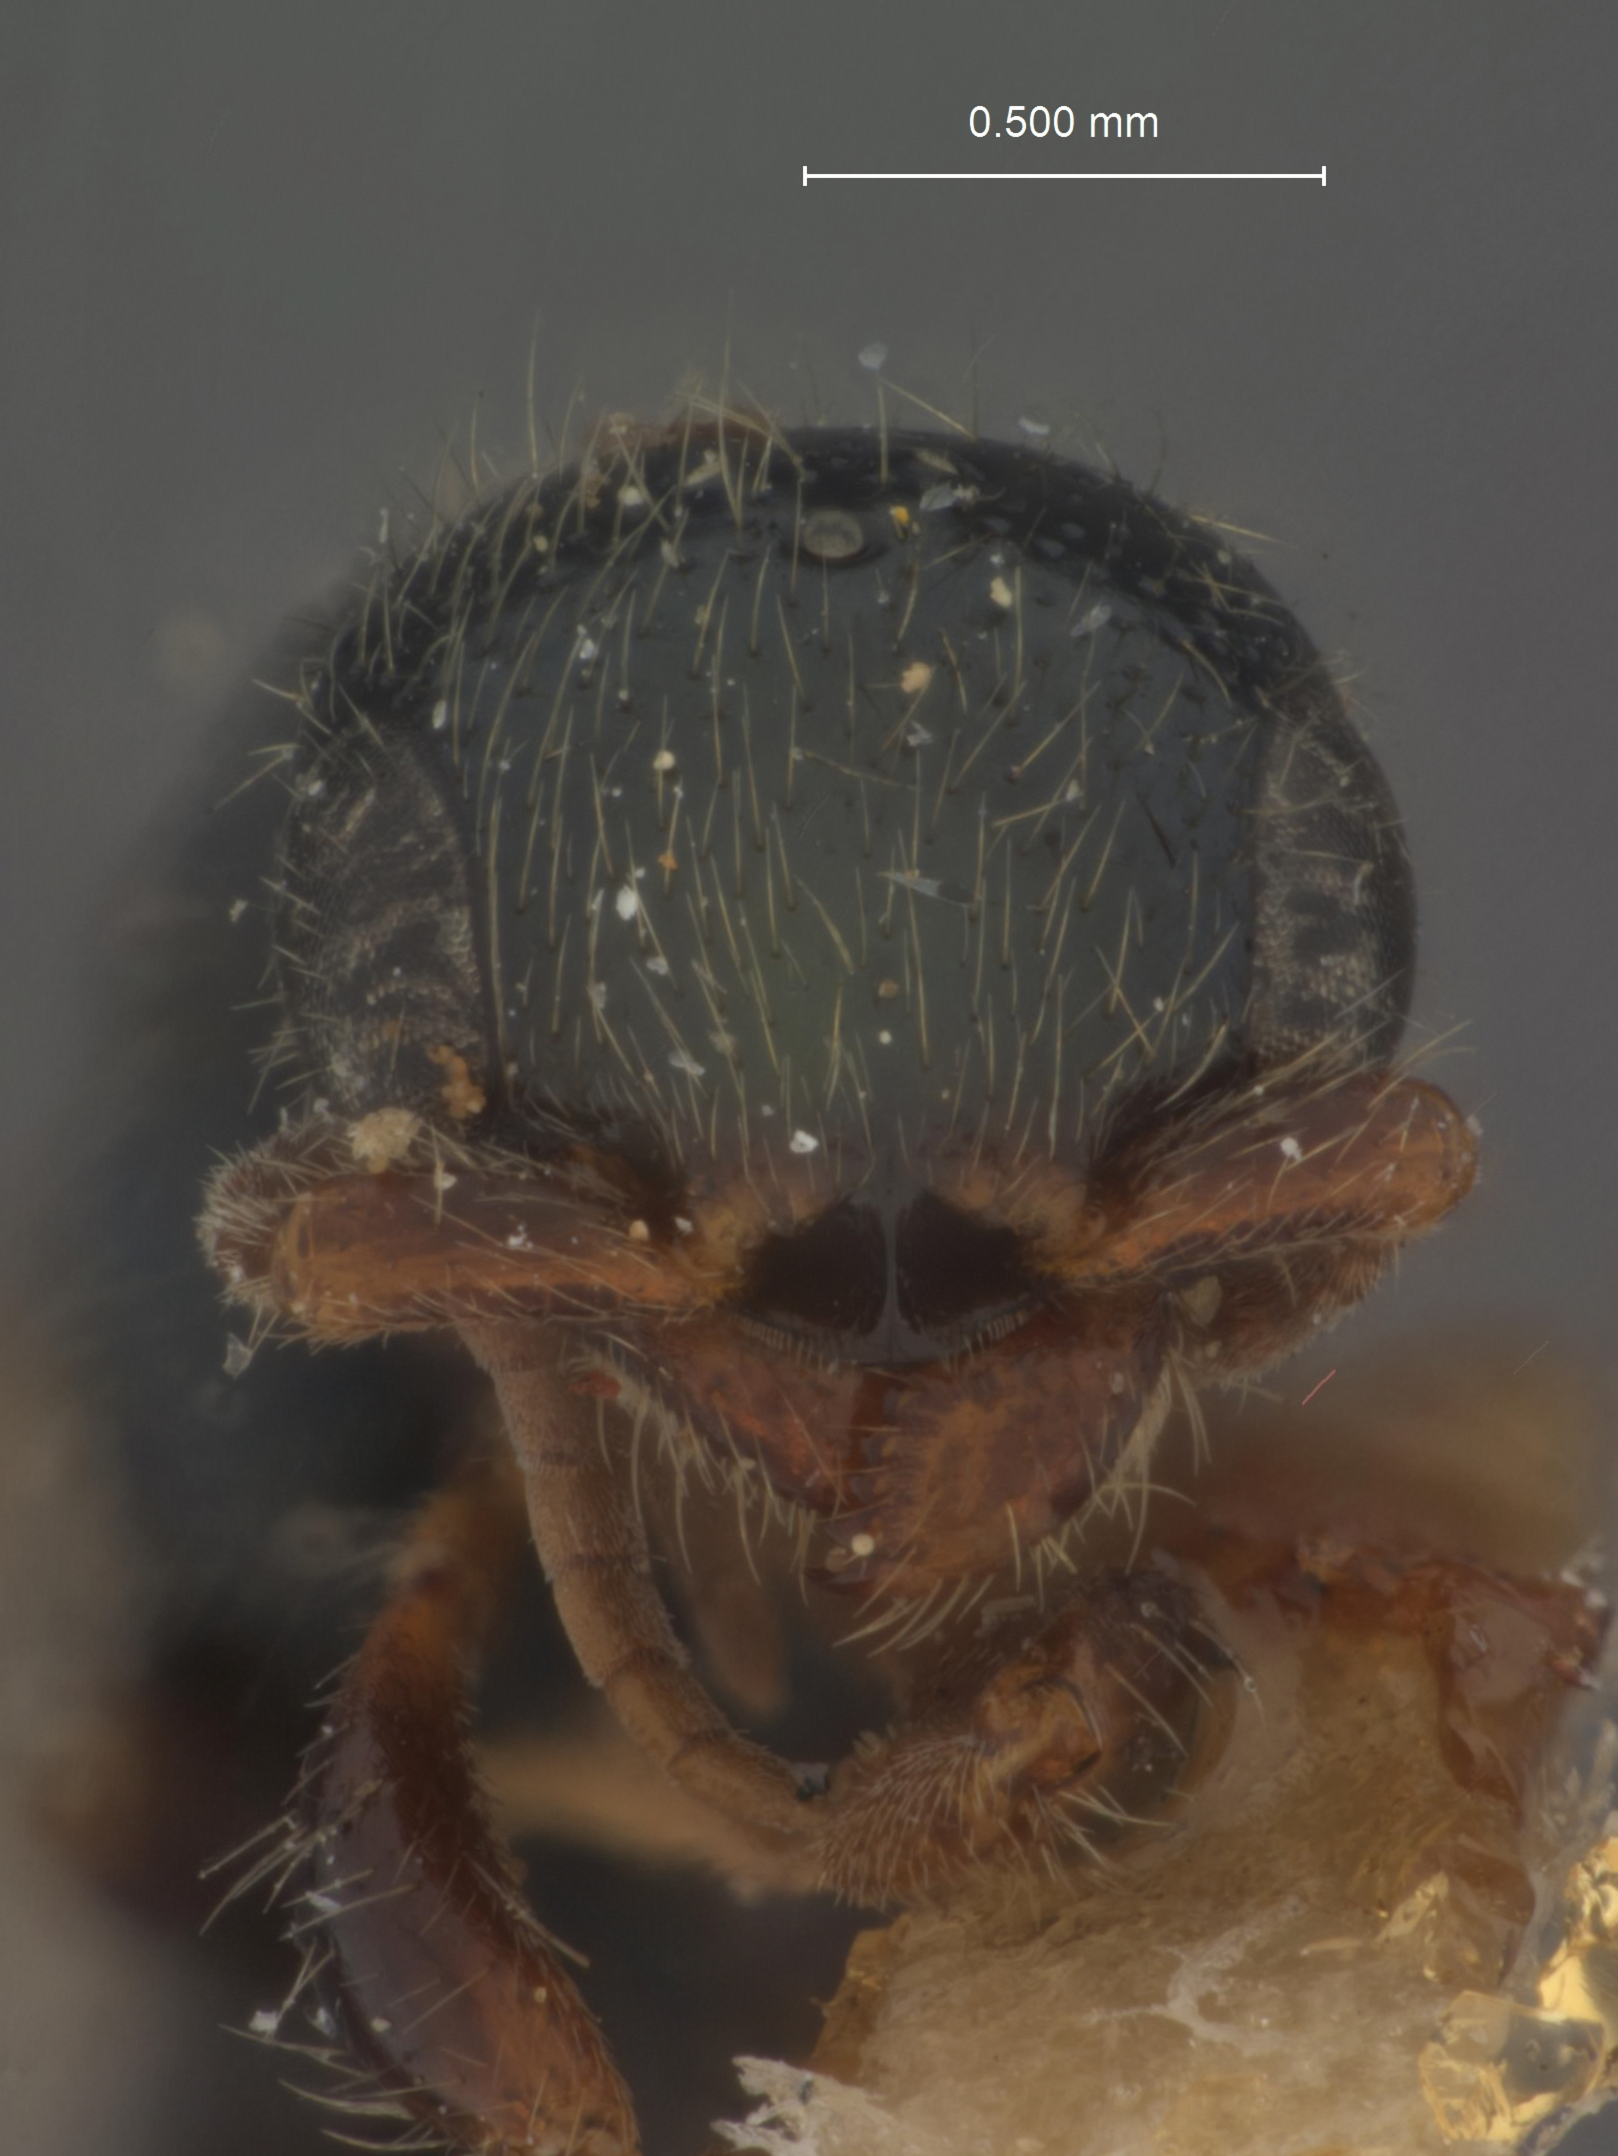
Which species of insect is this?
Rhabdepyris bridwelli
